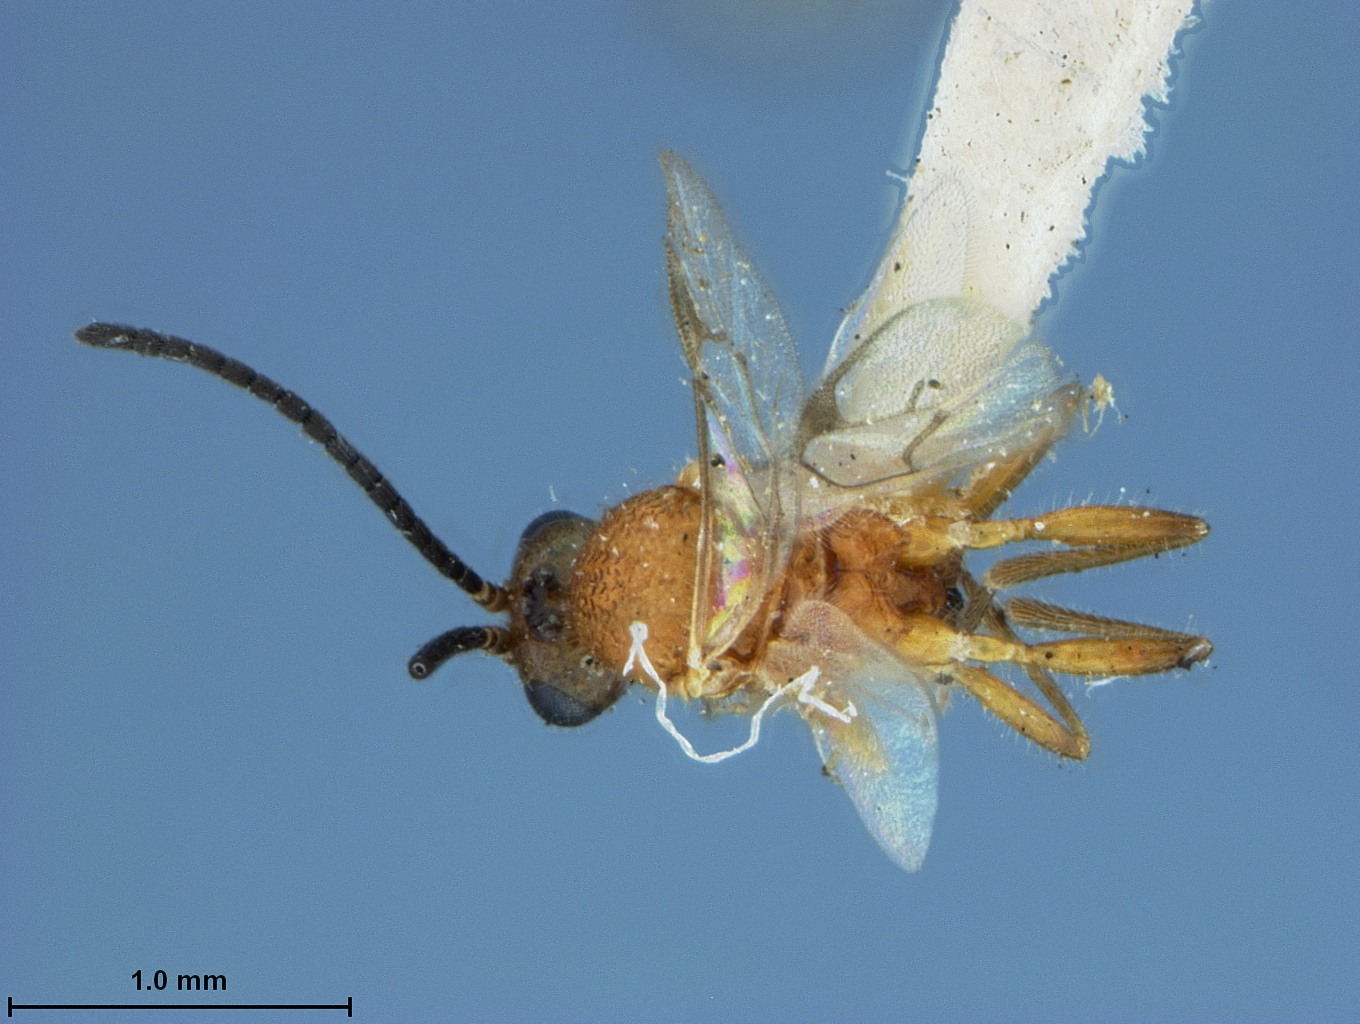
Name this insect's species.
Aphidius pinaphidis
